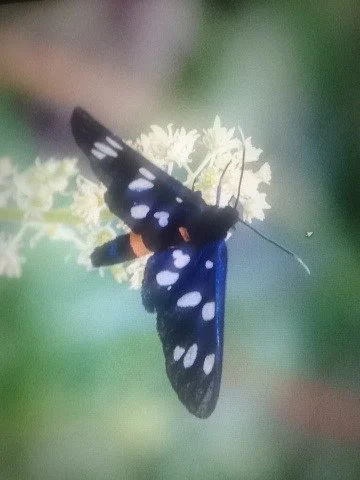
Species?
Amata phegea
